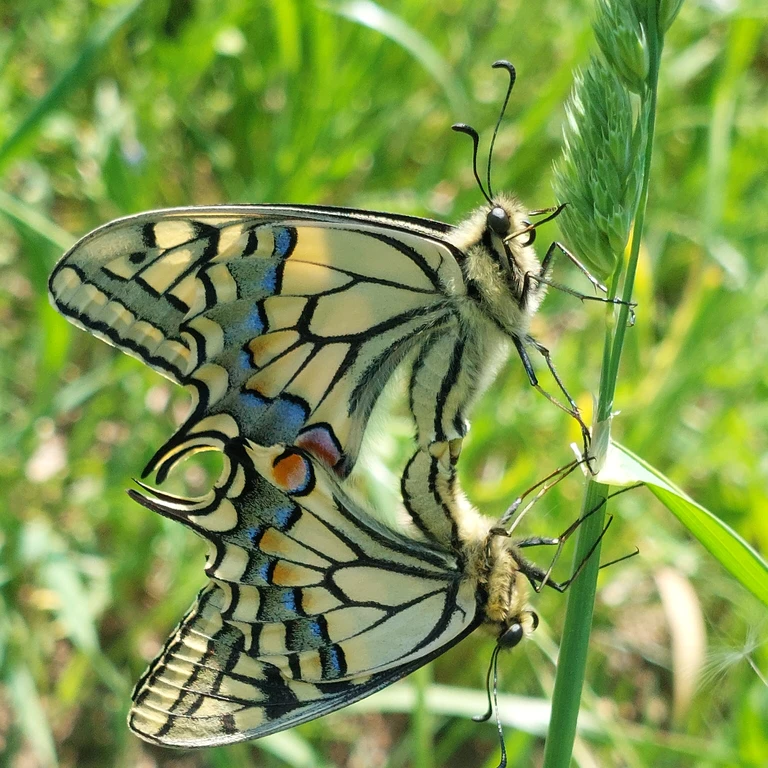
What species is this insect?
Papilio machaon
